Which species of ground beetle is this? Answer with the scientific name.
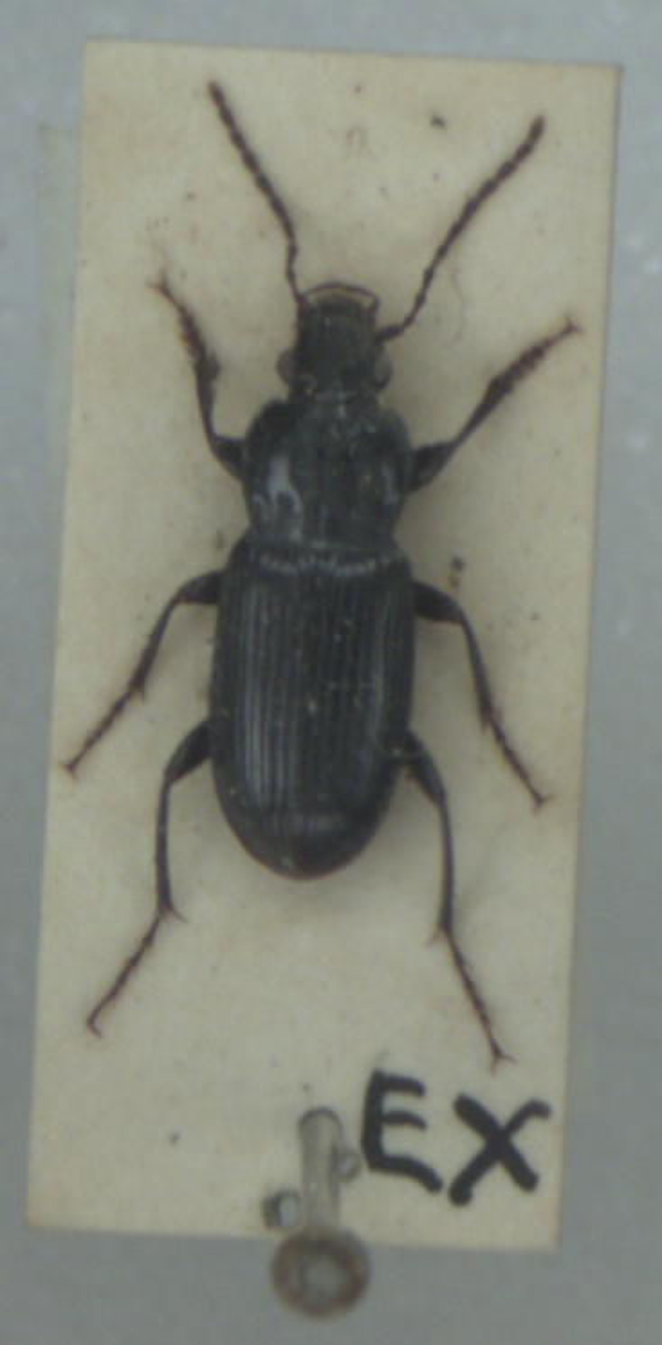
Pterostichus gracilis
